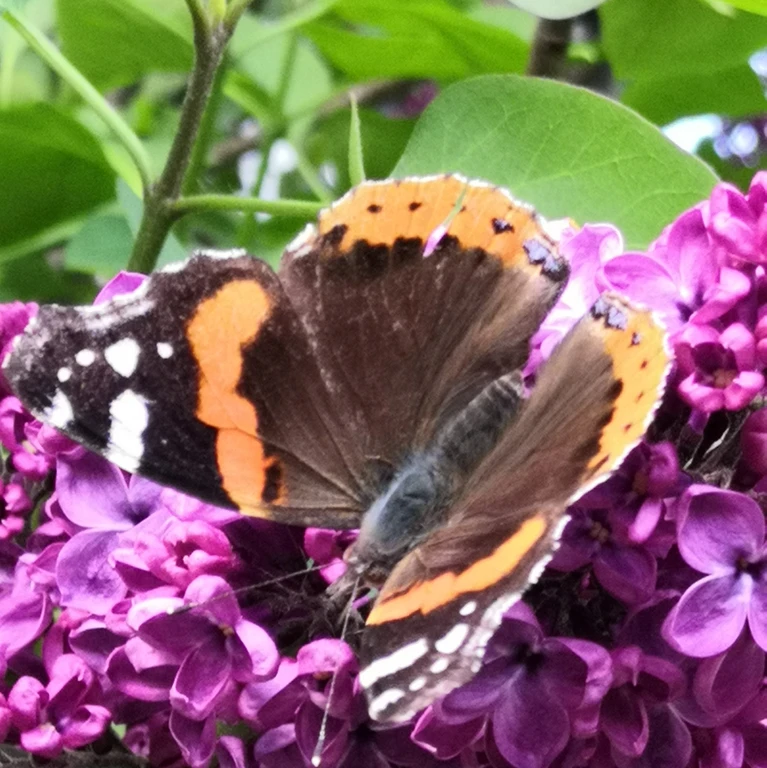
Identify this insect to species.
Vanessa atalanta
